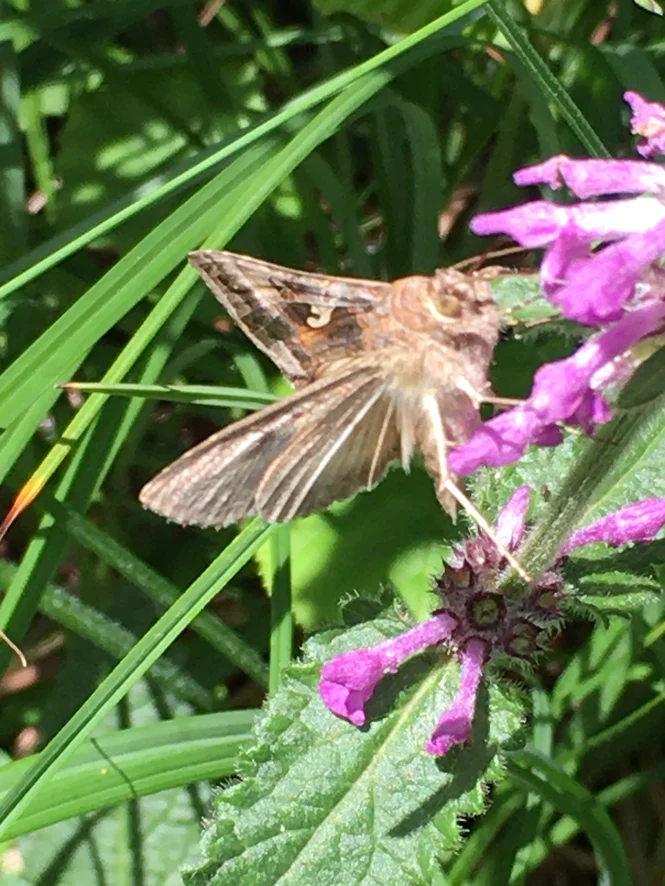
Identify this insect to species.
Autographa gamma
